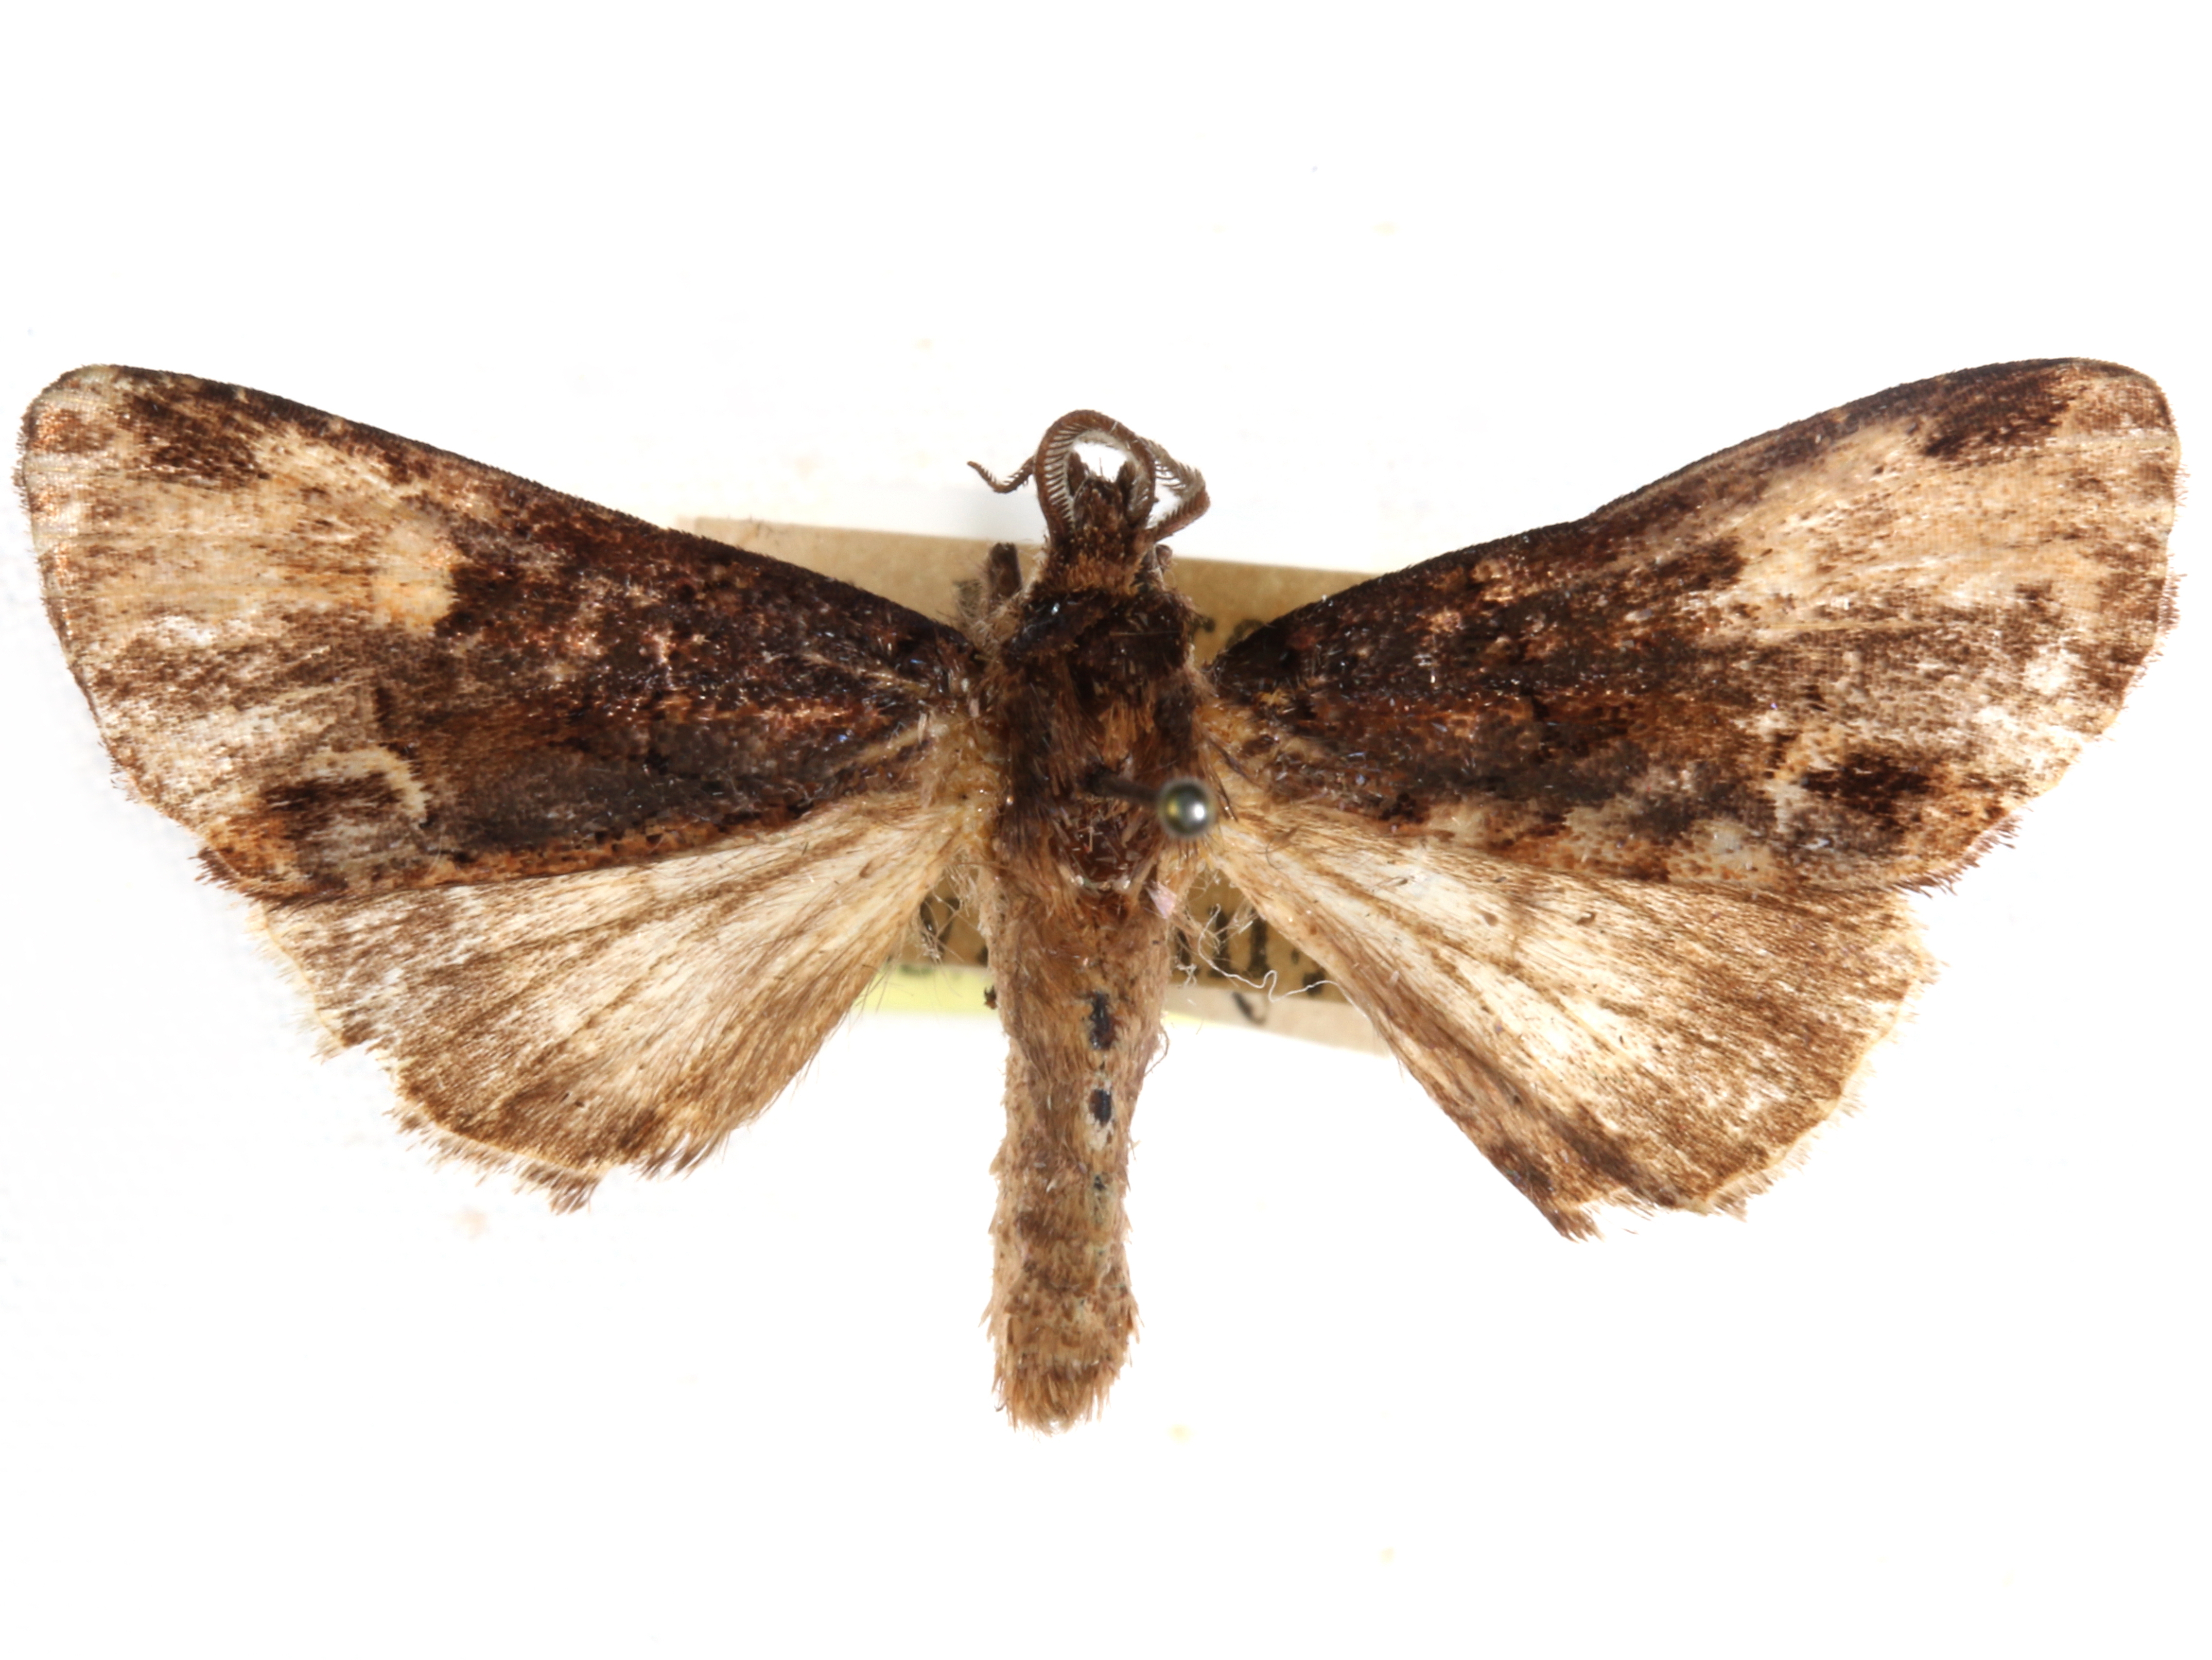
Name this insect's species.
Eucropia pallirena
